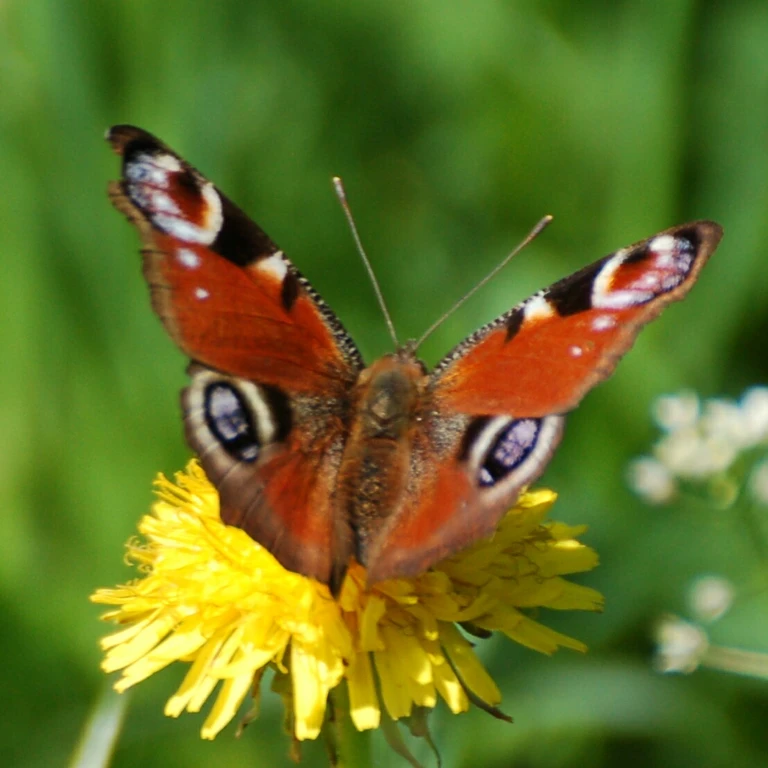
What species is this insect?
Aglais io
